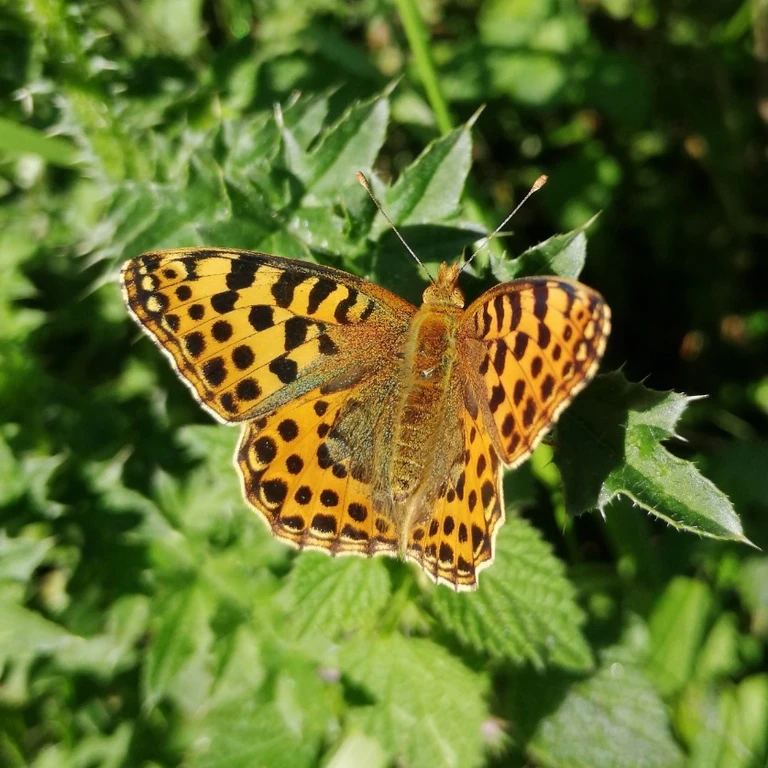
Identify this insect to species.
Issoria lathonia
